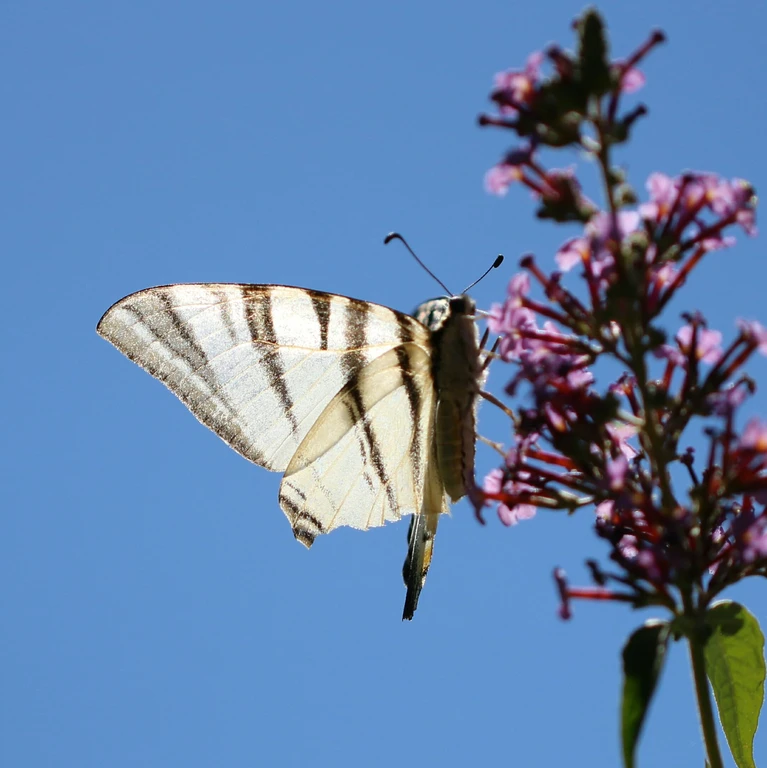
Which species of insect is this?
Iphiclides podalirius
